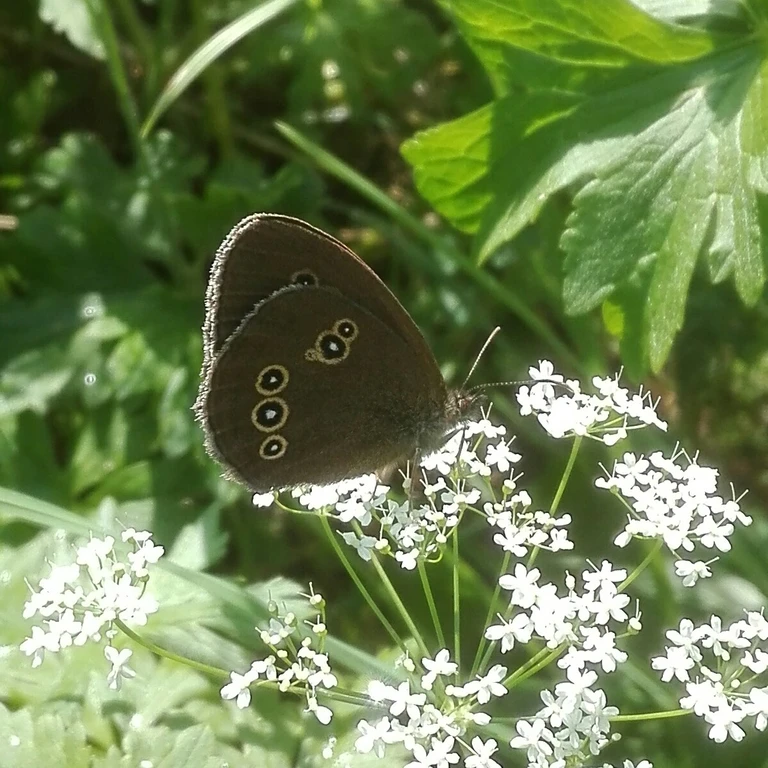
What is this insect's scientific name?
Aphantopus hyperantus
